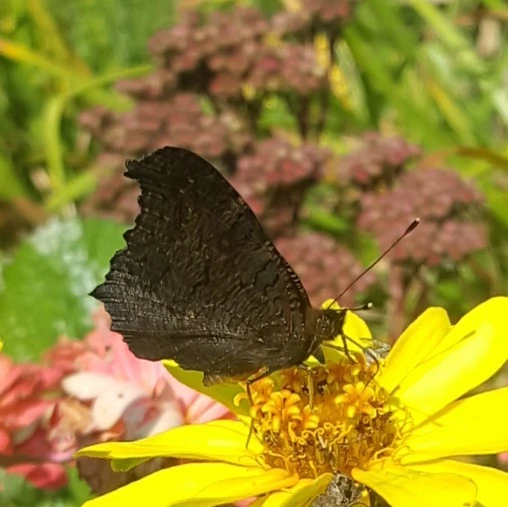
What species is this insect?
Aglais io
